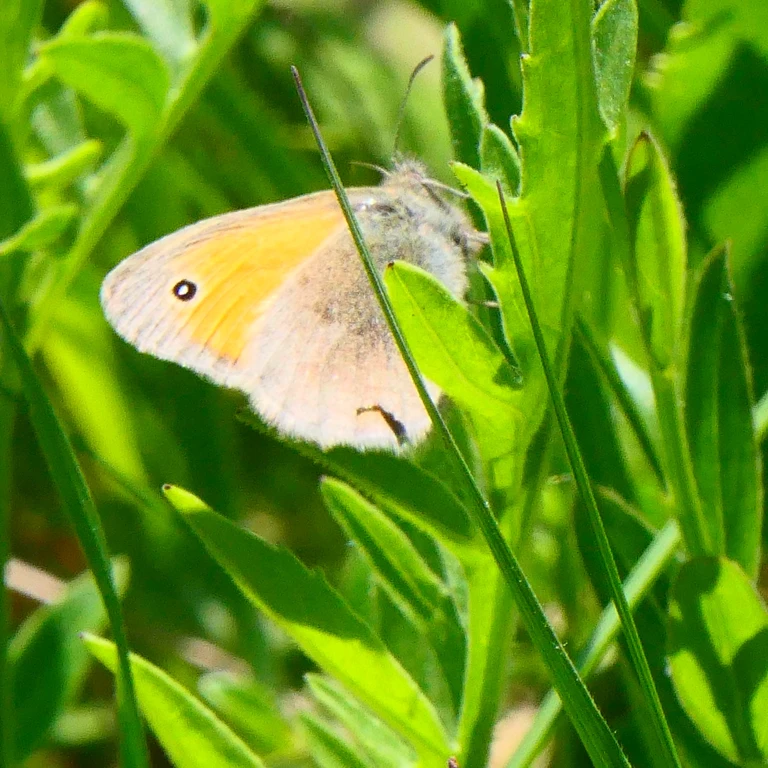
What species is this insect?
Coenonympha pamphilus
